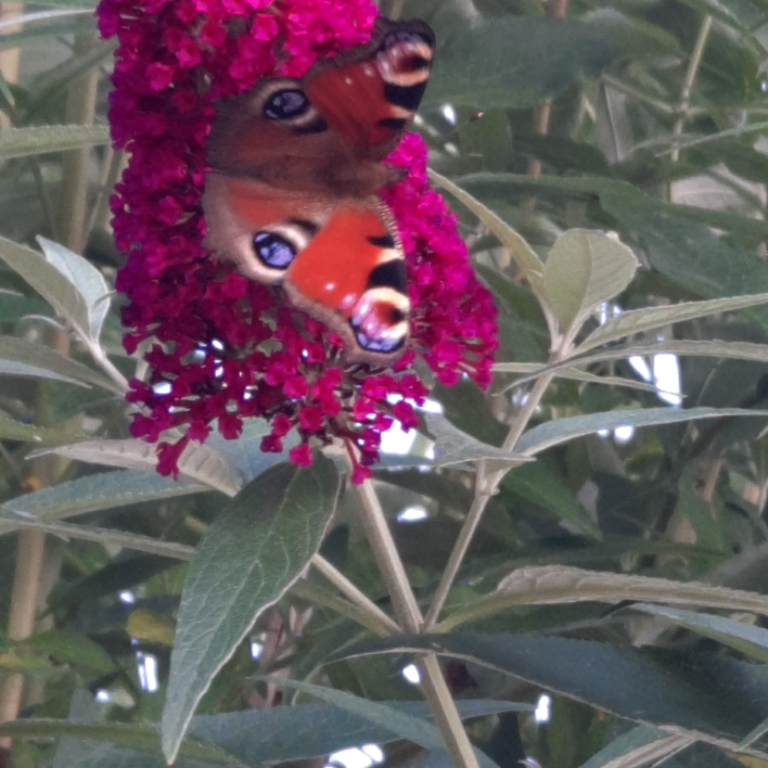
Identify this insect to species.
Aglais io
